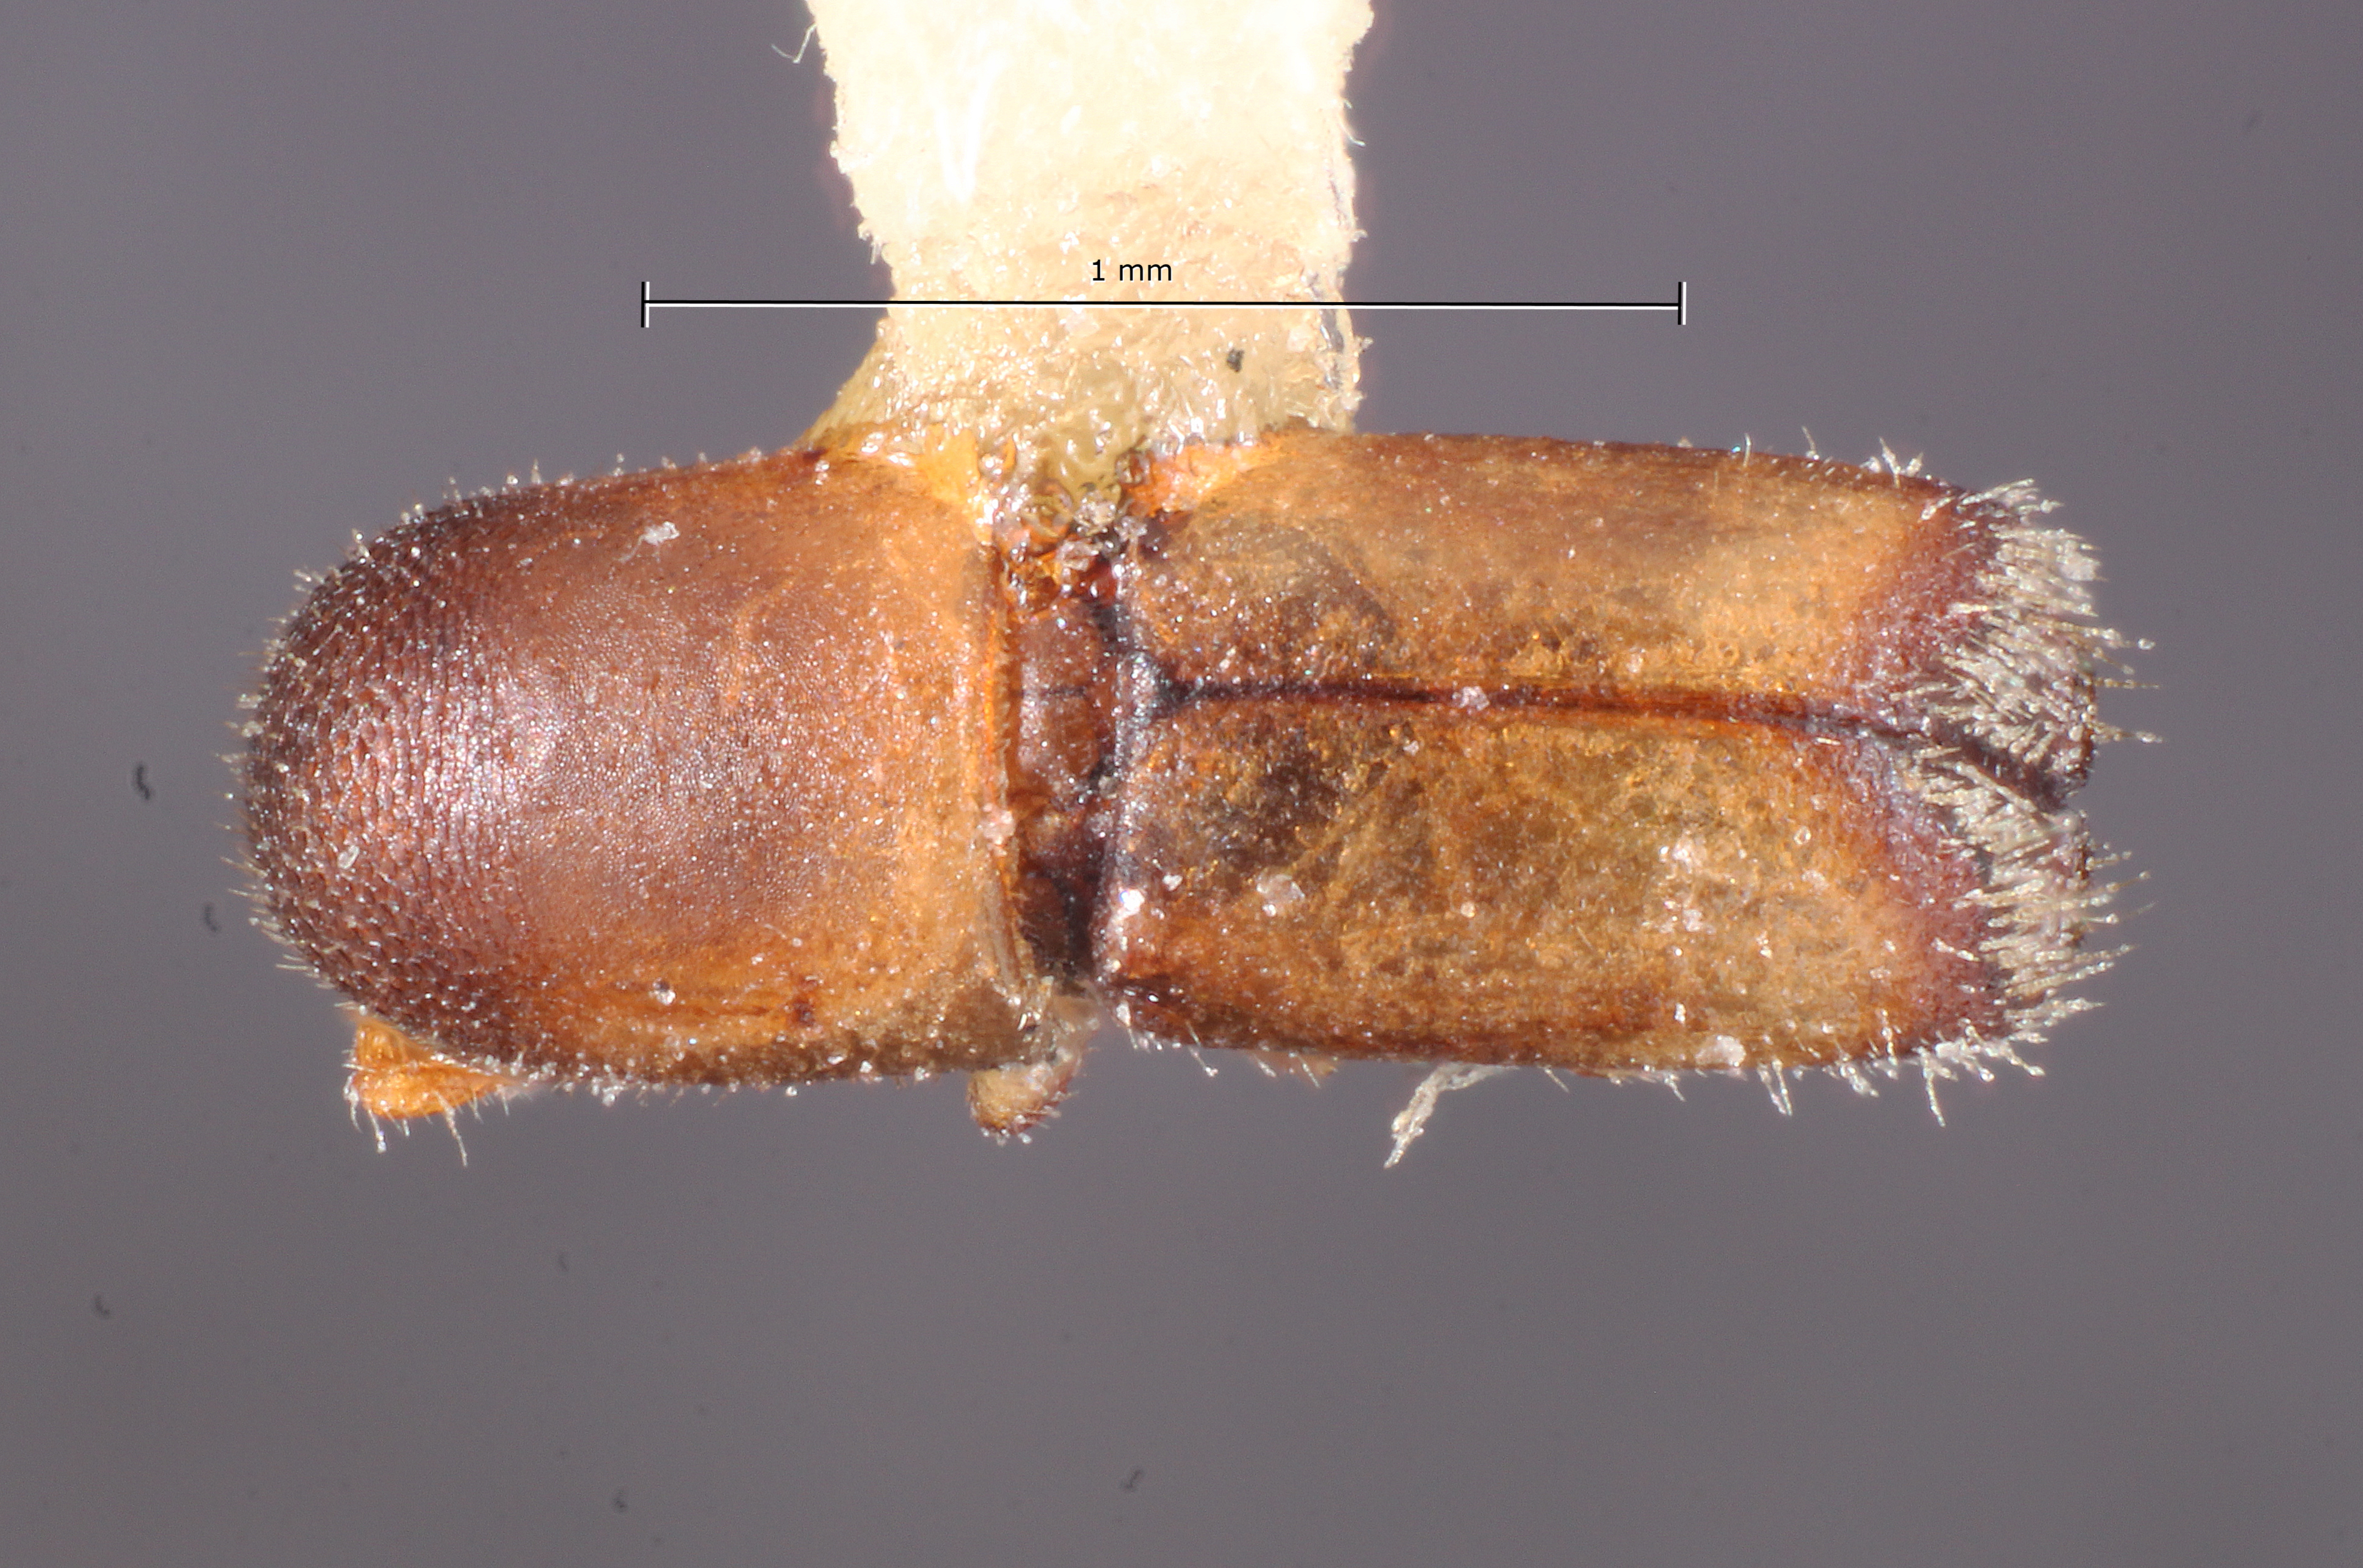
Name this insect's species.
Monarthrum dolosum
